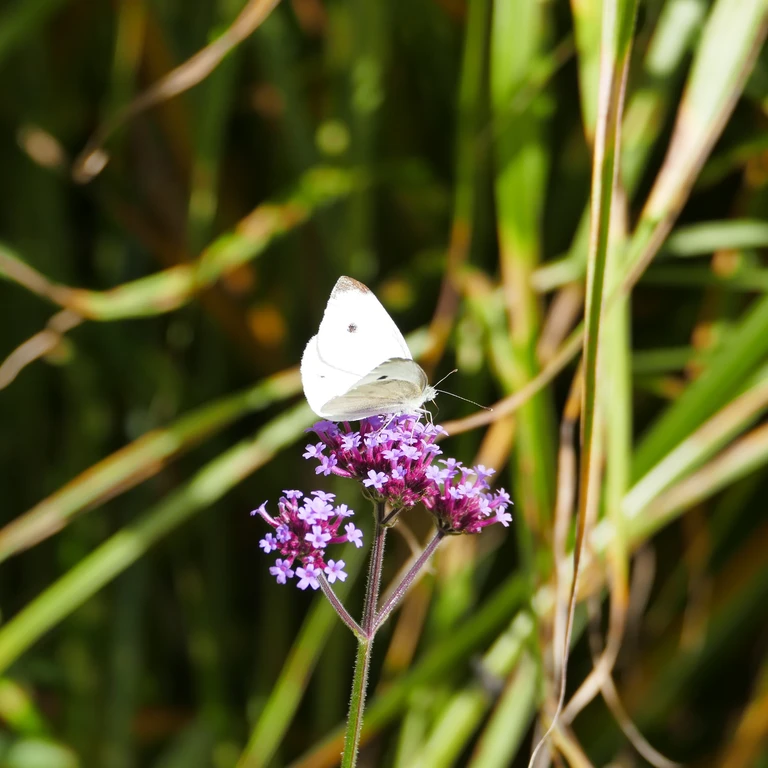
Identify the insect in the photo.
Pieris rapae
